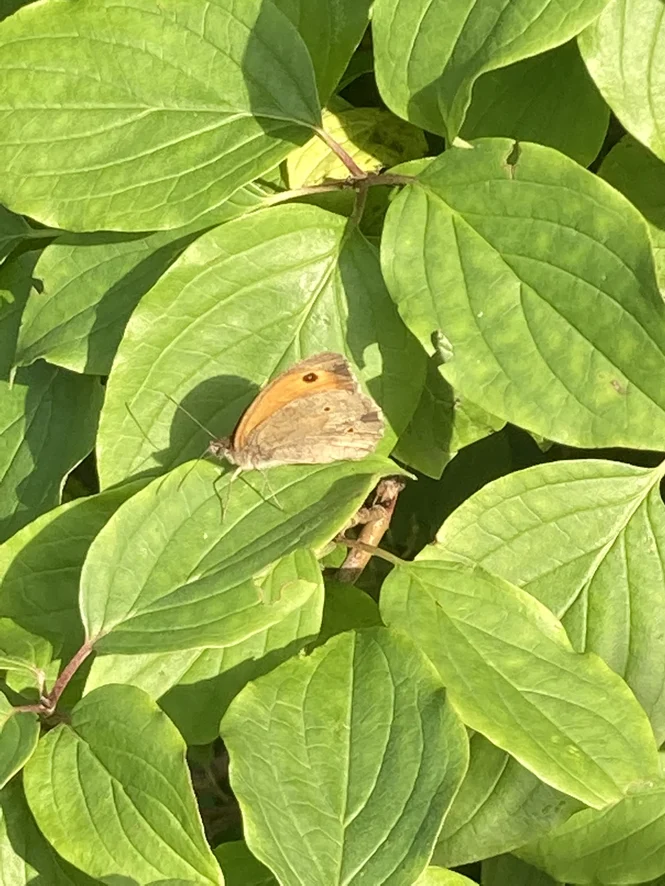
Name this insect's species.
Maniola jurtina
